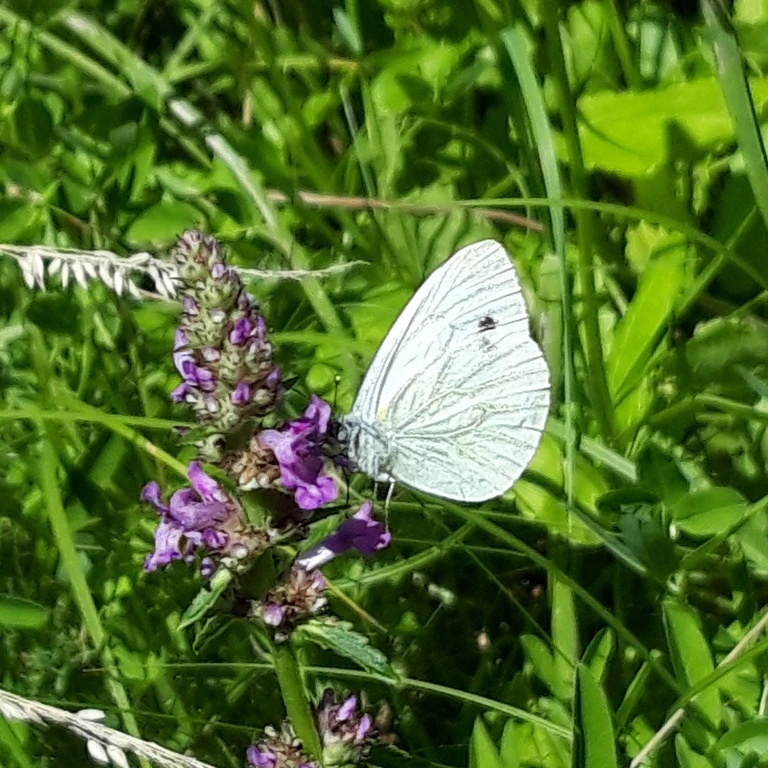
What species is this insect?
Pieris napi
